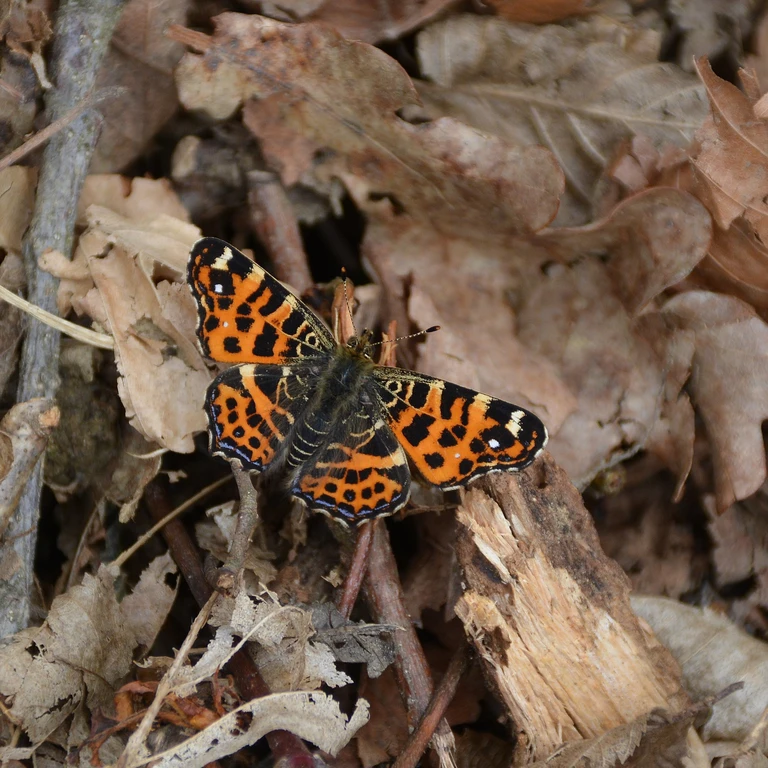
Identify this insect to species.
Araschnia levana
